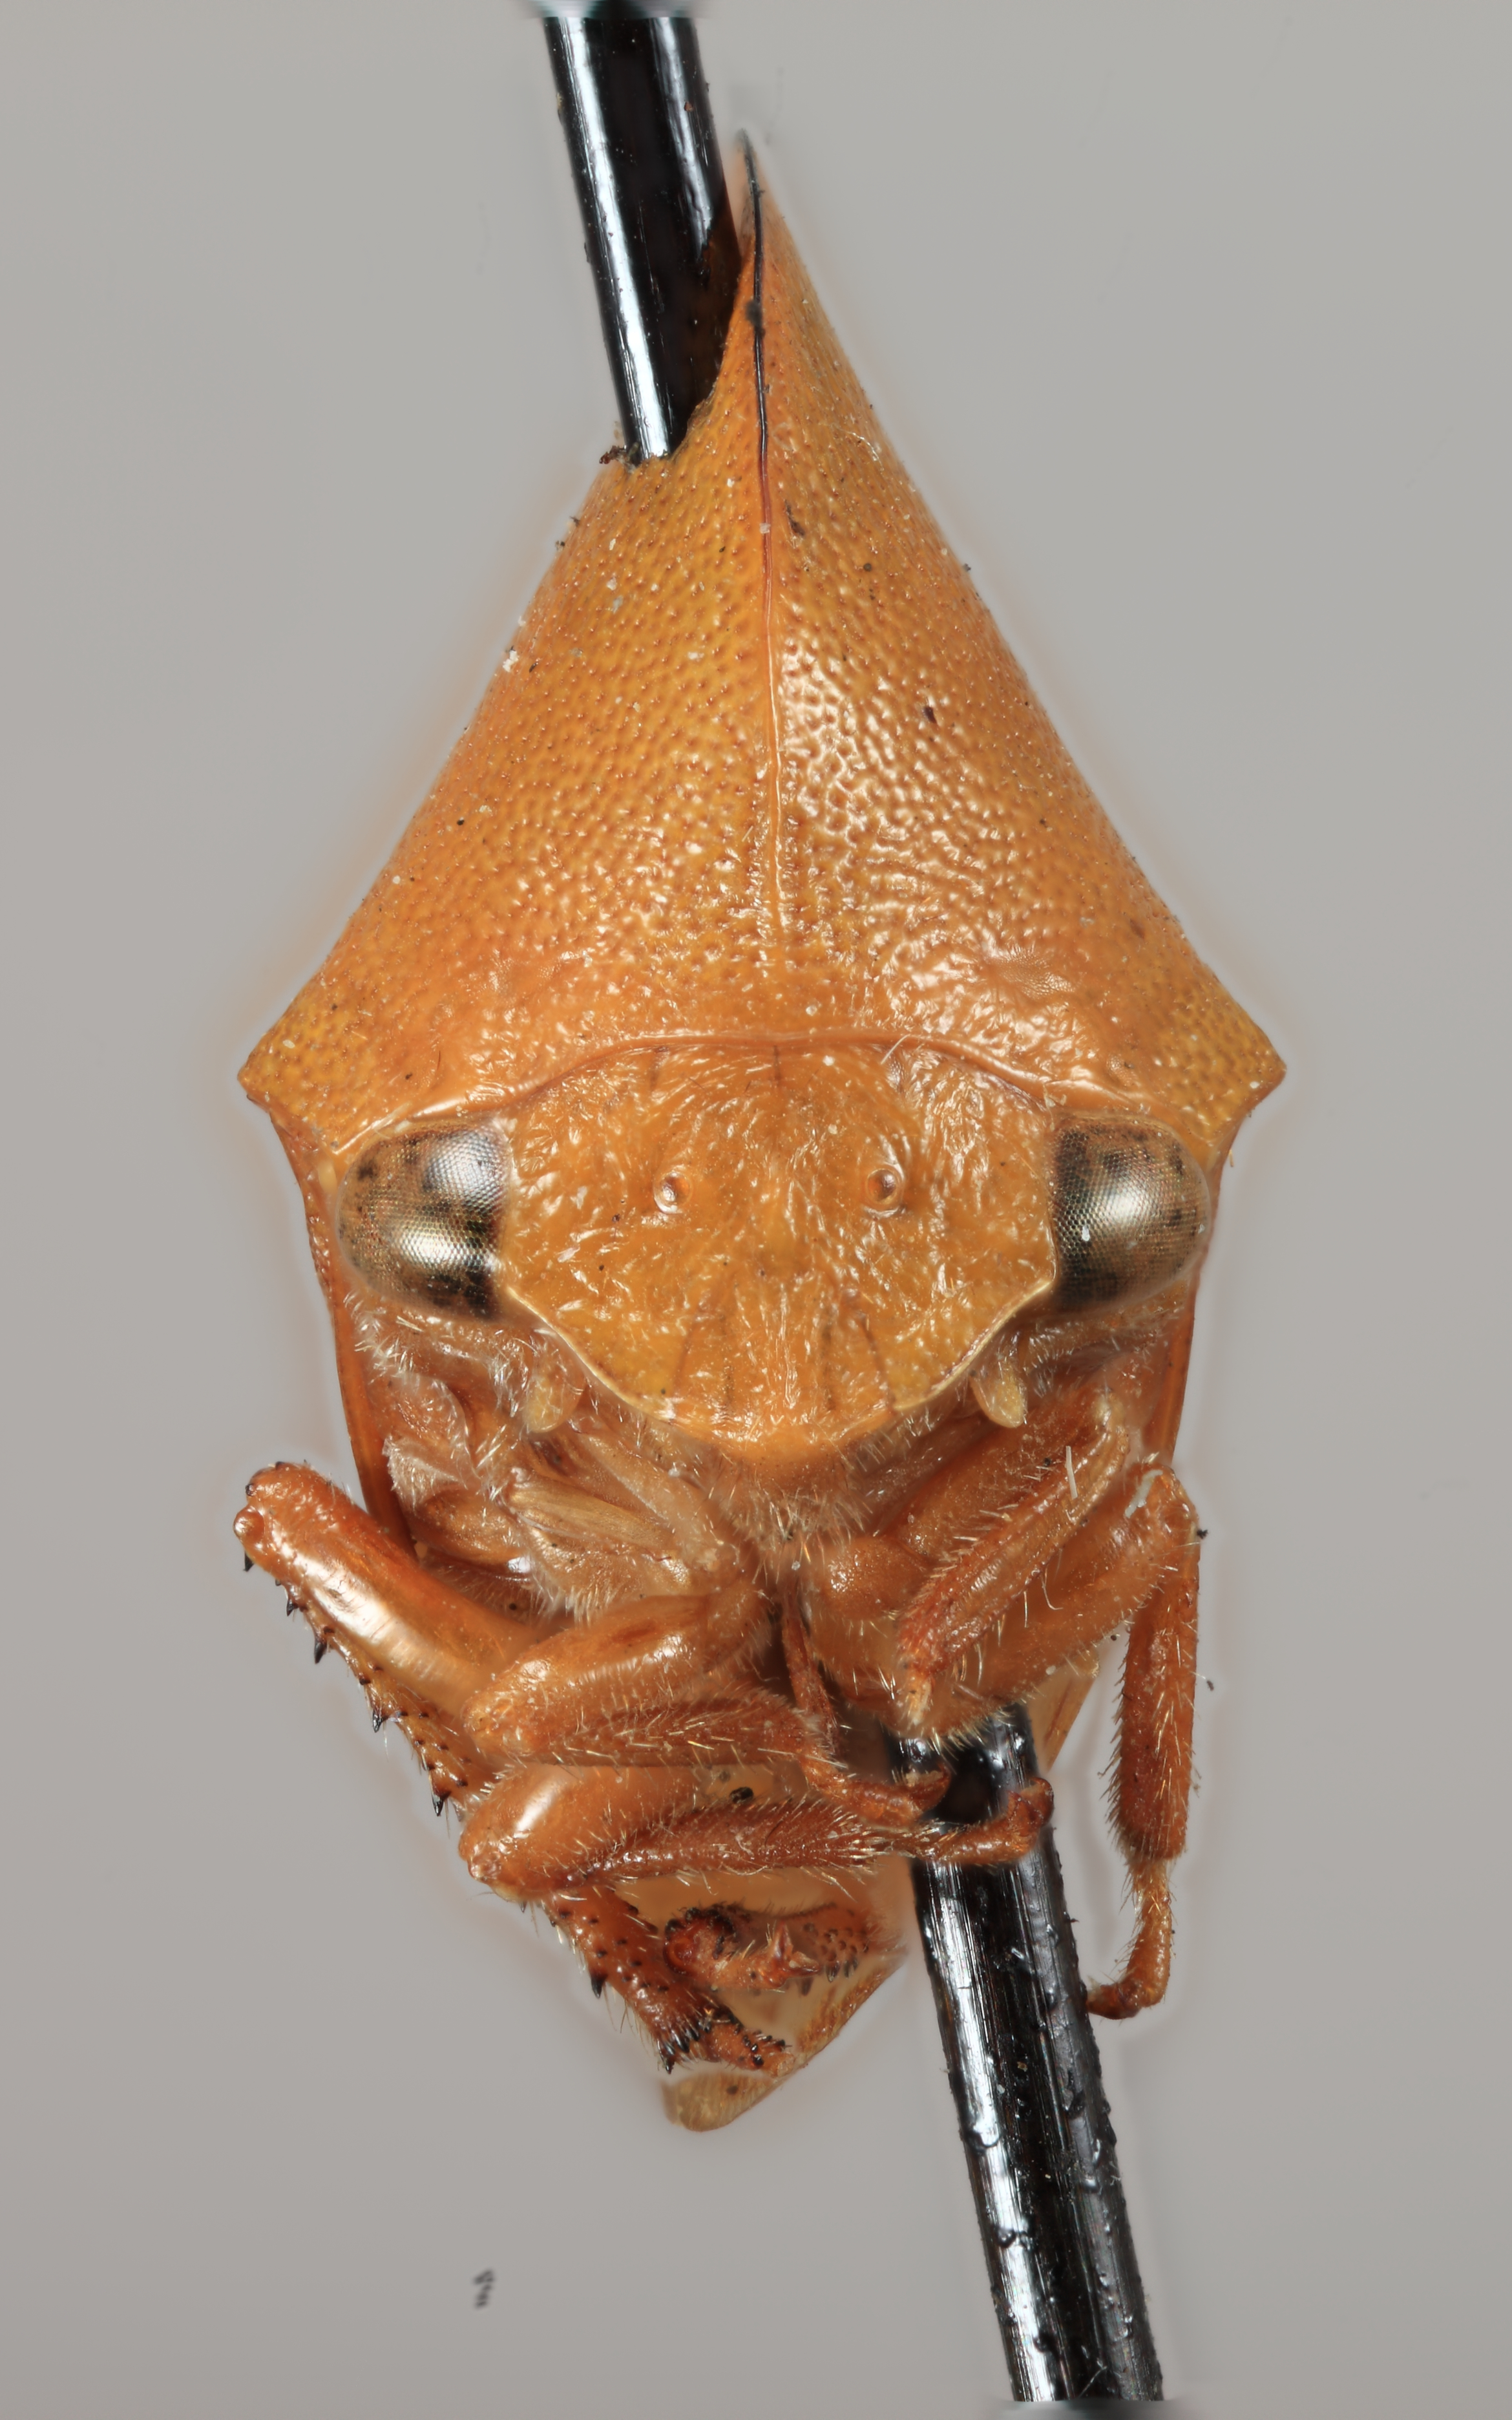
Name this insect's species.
Amastris elevata
